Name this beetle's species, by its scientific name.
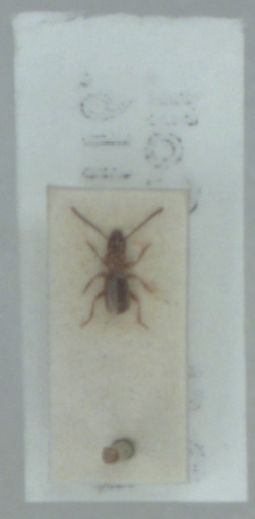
Aepus marinus
